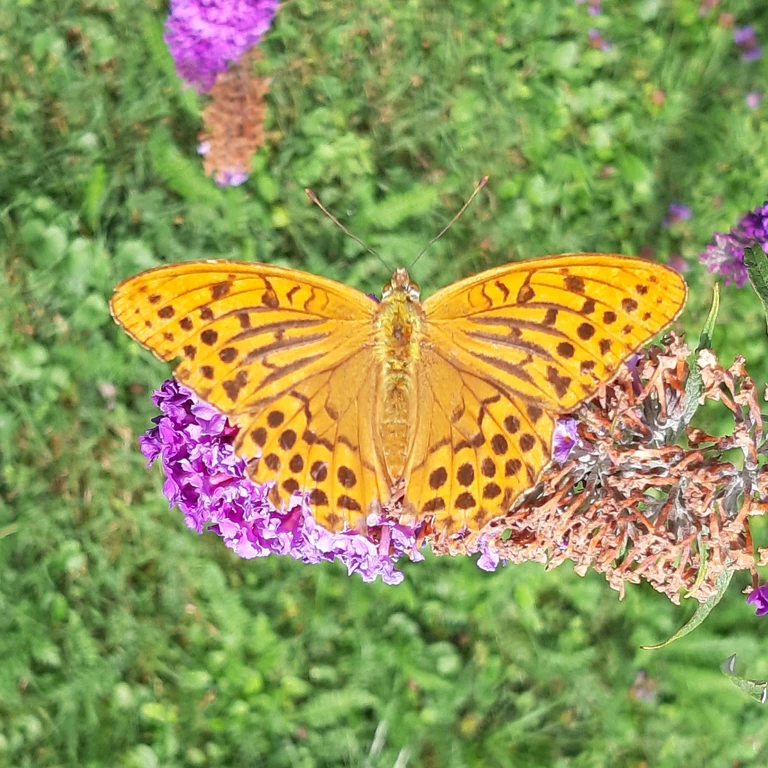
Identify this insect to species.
Argynnis paphia
